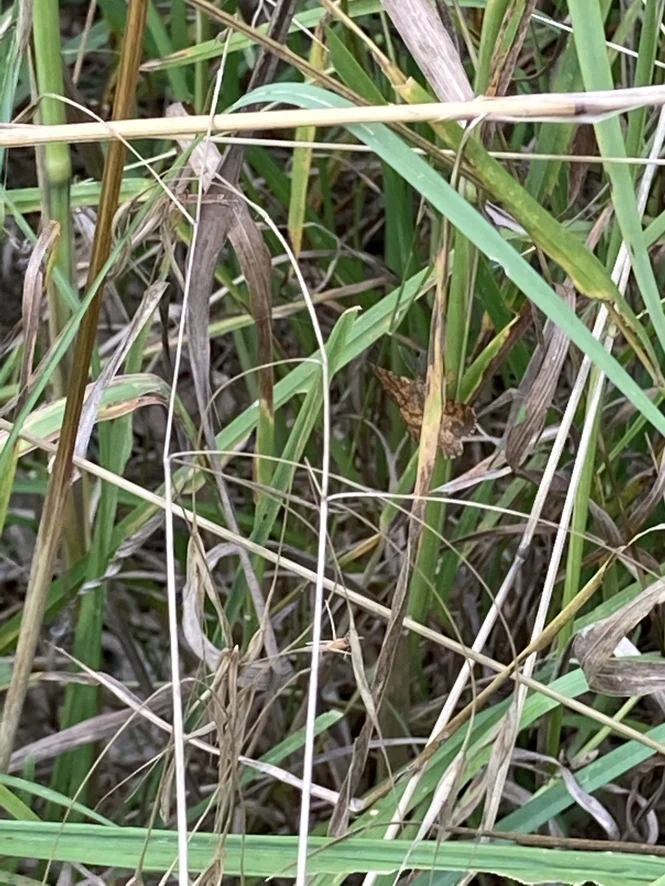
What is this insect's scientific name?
Ematurga atomaria
